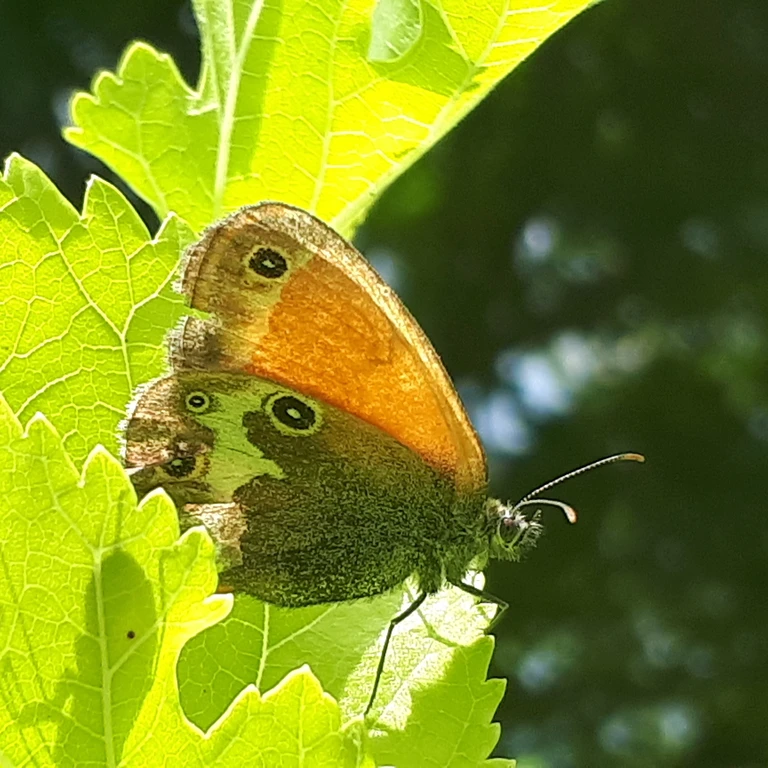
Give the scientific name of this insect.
Coenonympha arcania
